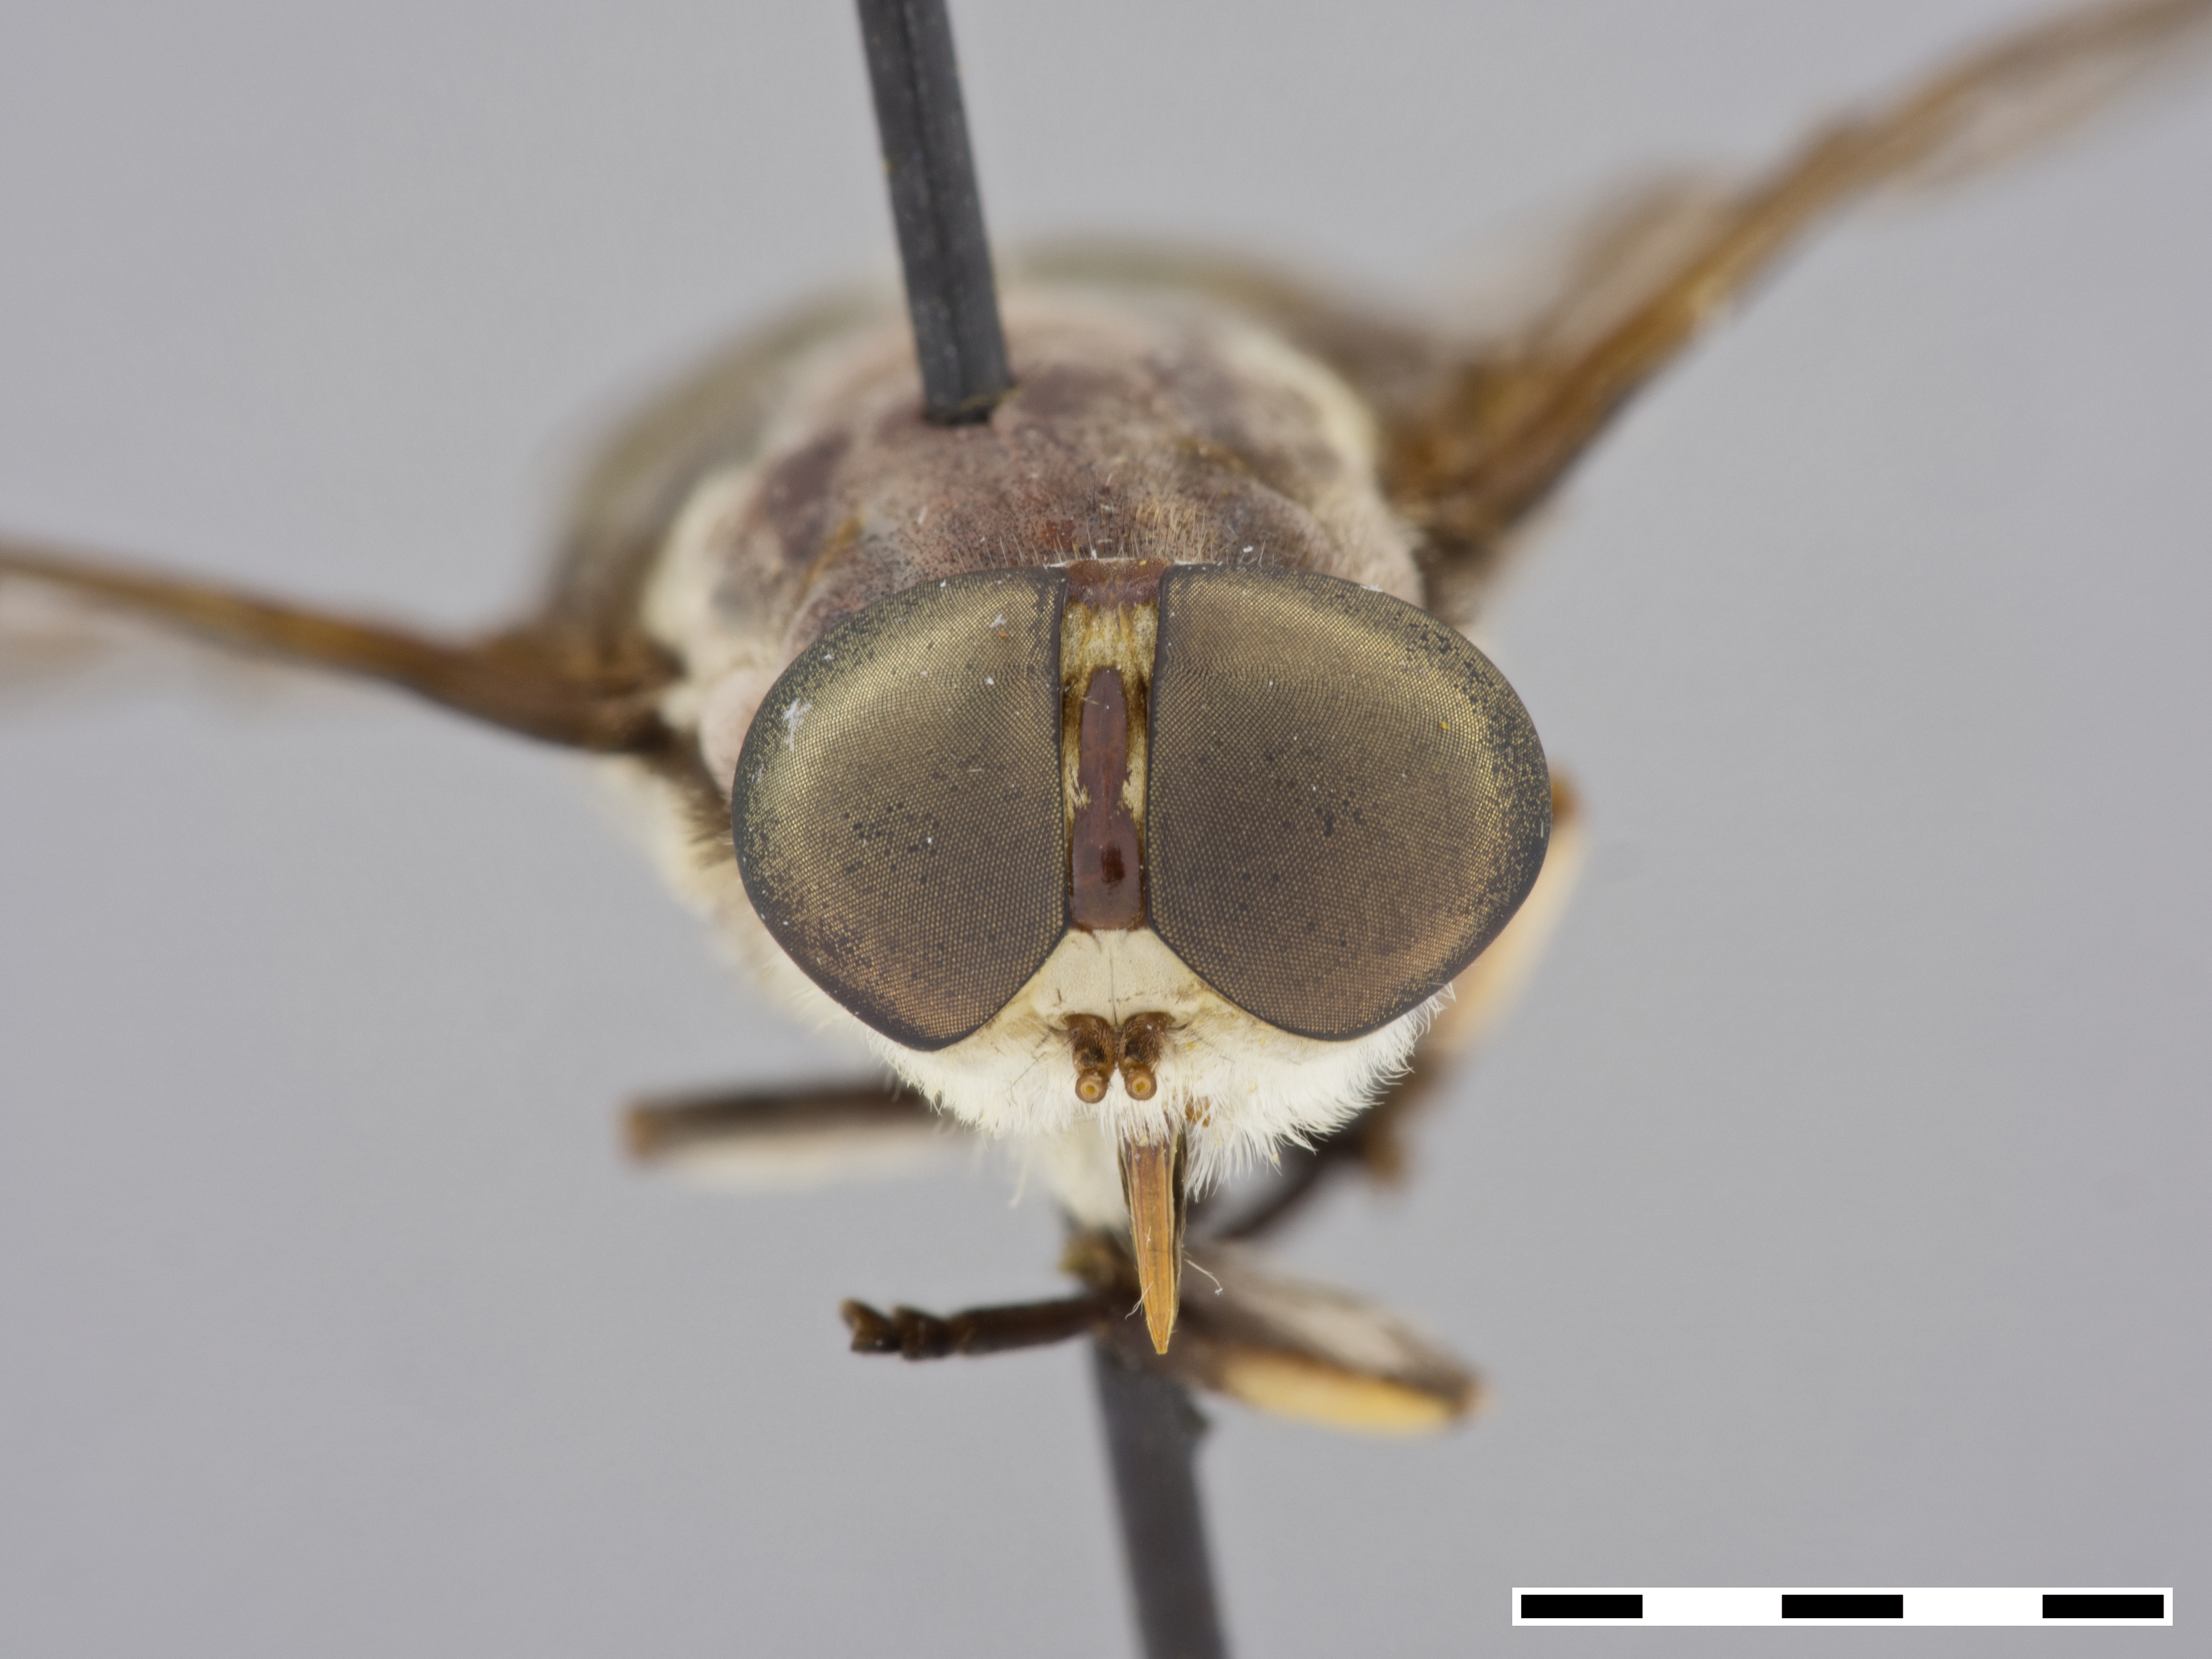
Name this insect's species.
Tabanus abaculus
